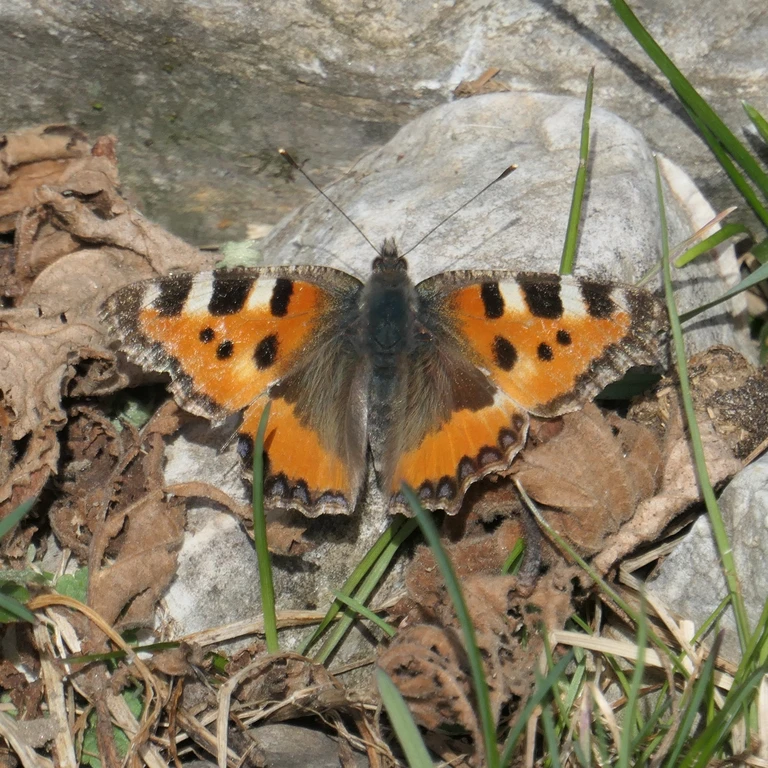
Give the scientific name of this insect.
Aglais urticae
